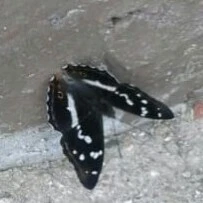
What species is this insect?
Apatura iris
